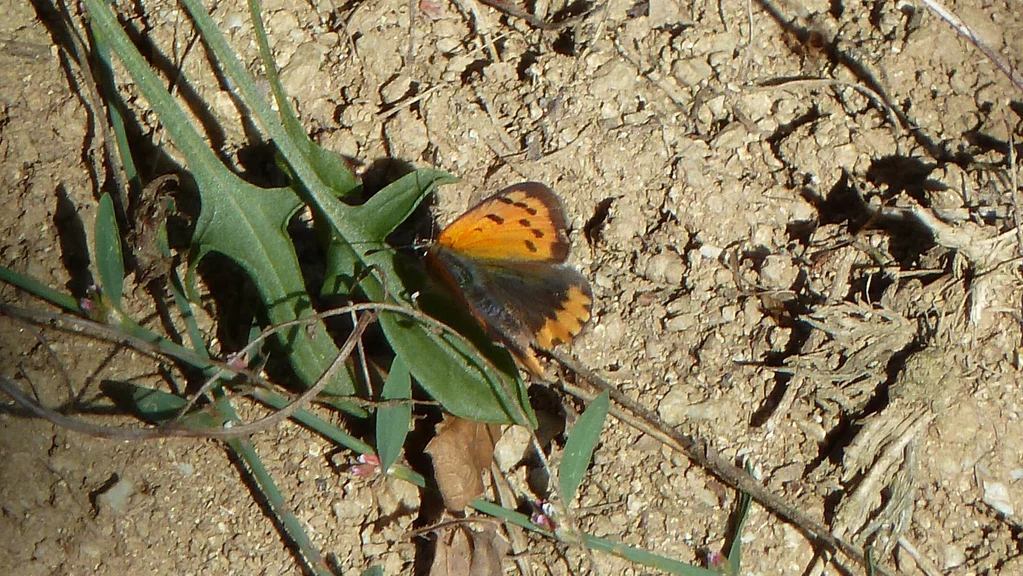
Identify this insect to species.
Lycaena phlaeas
